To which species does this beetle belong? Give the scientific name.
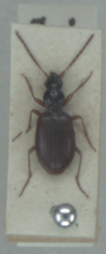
Oxypselaphus obscurus
